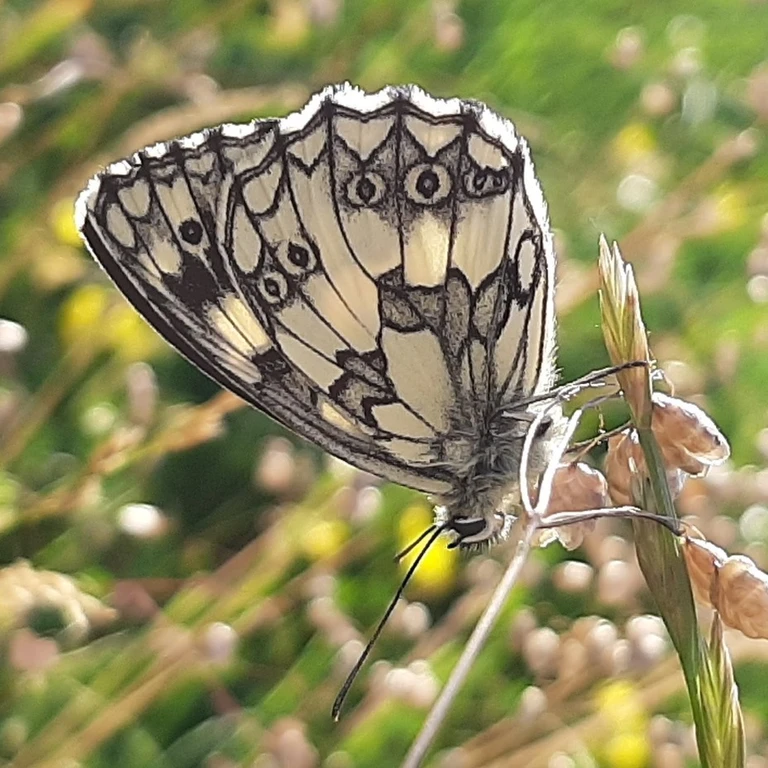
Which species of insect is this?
Melanargia galathea
